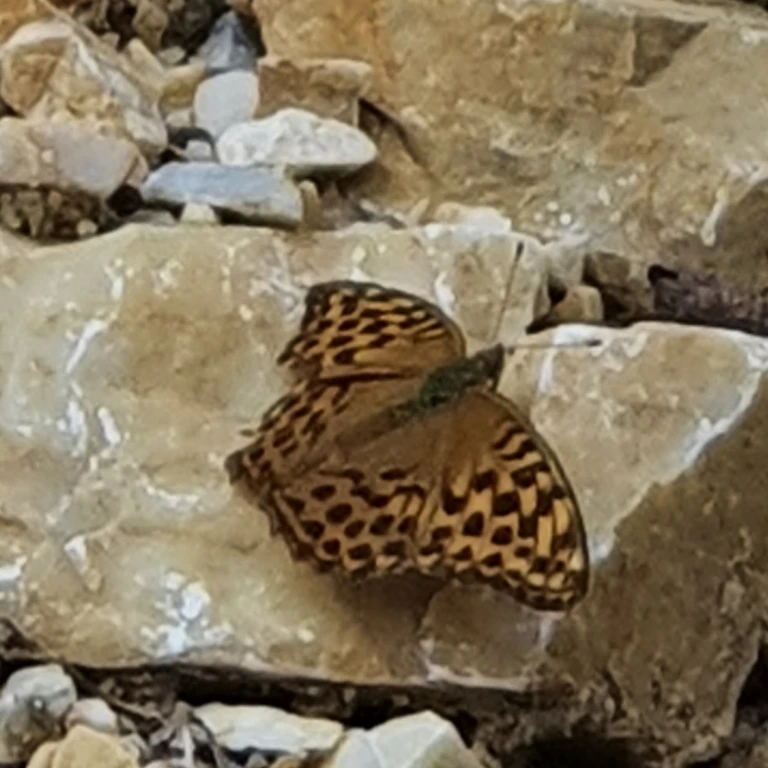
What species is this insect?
Argynnis paphia
